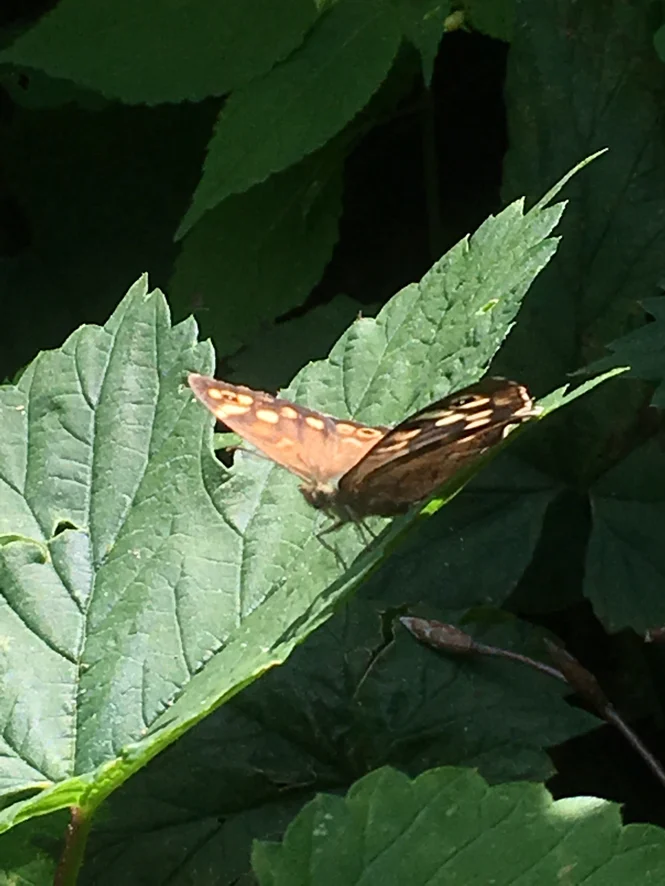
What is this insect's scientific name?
Pararge aegeria
